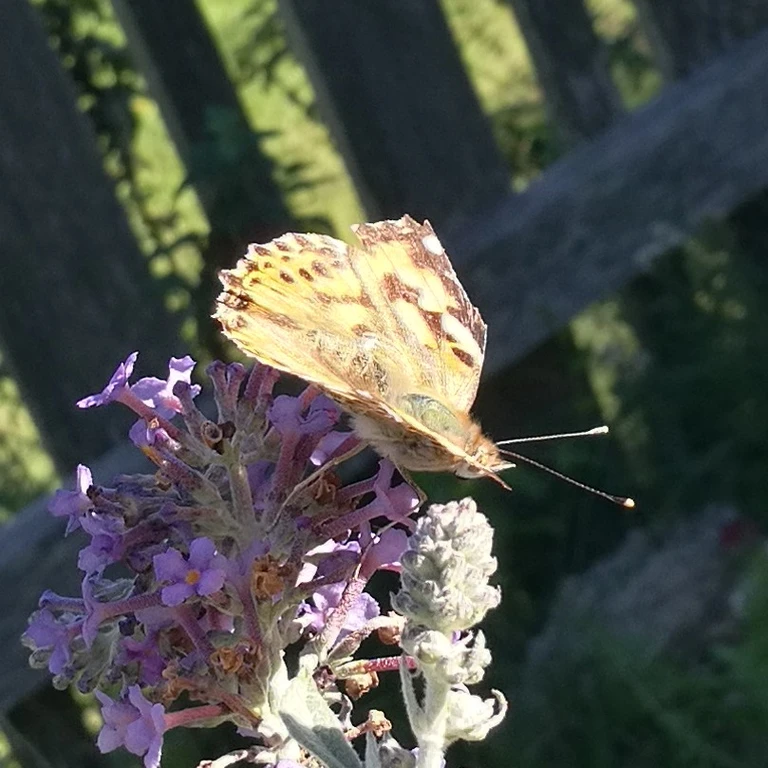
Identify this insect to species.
Vanessa cardui
